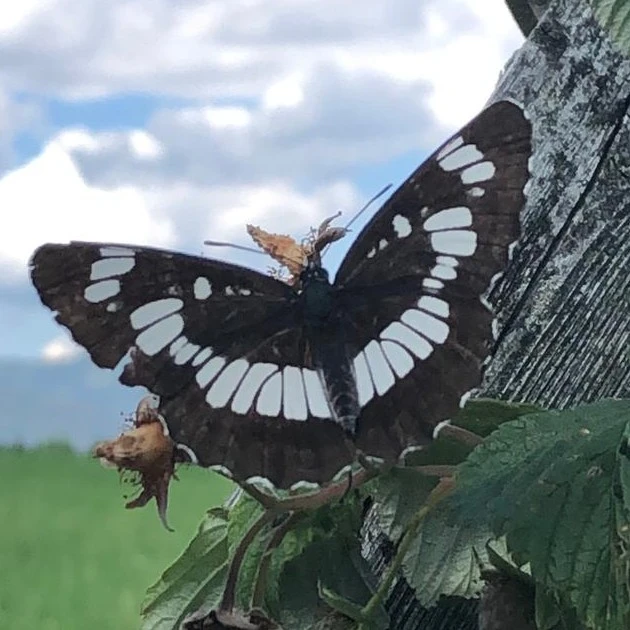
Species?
Neptis rivularis
